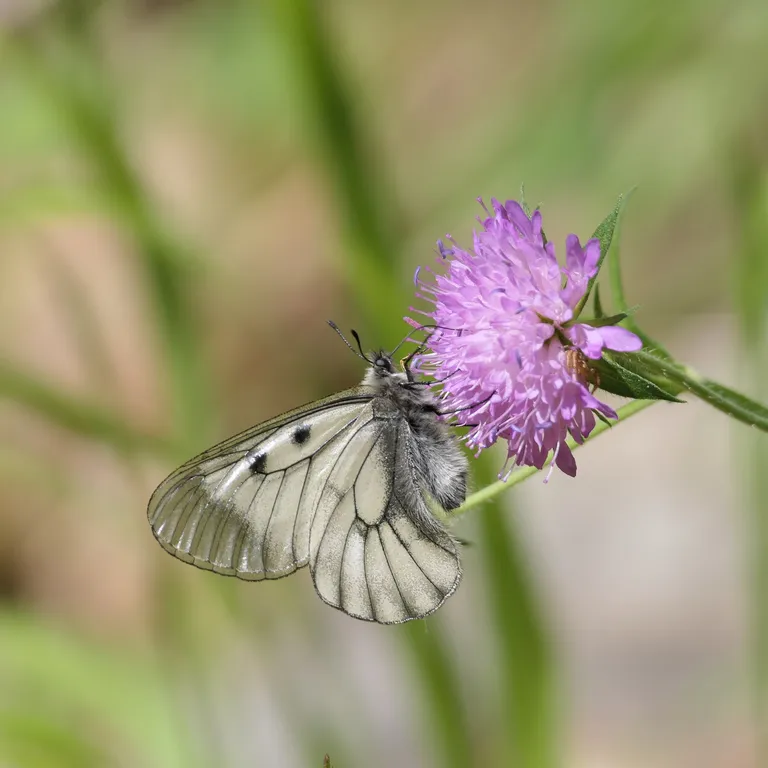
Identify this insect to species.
Parnassius mnemosyne
